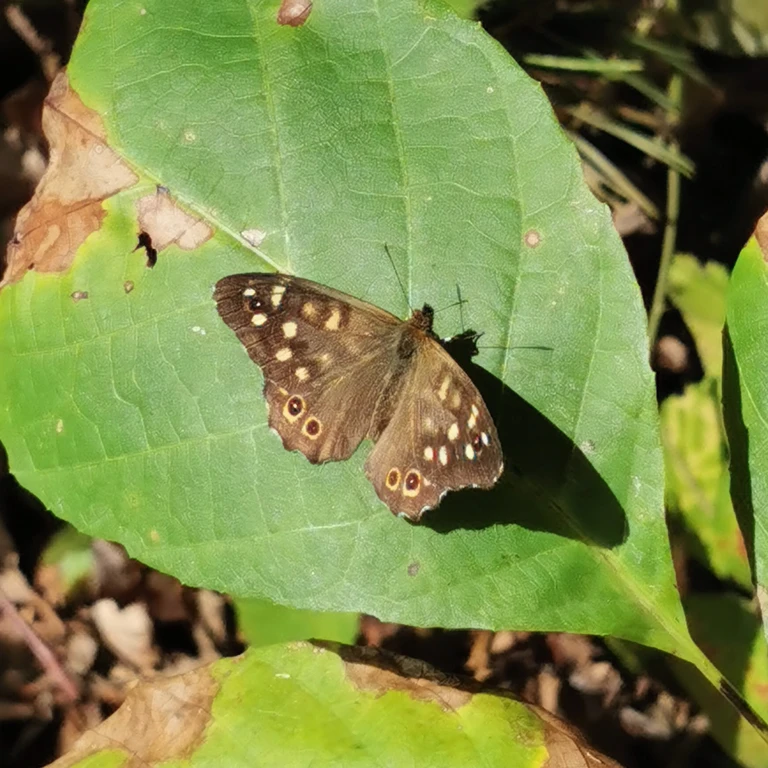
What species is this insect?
Pararge aegeria
